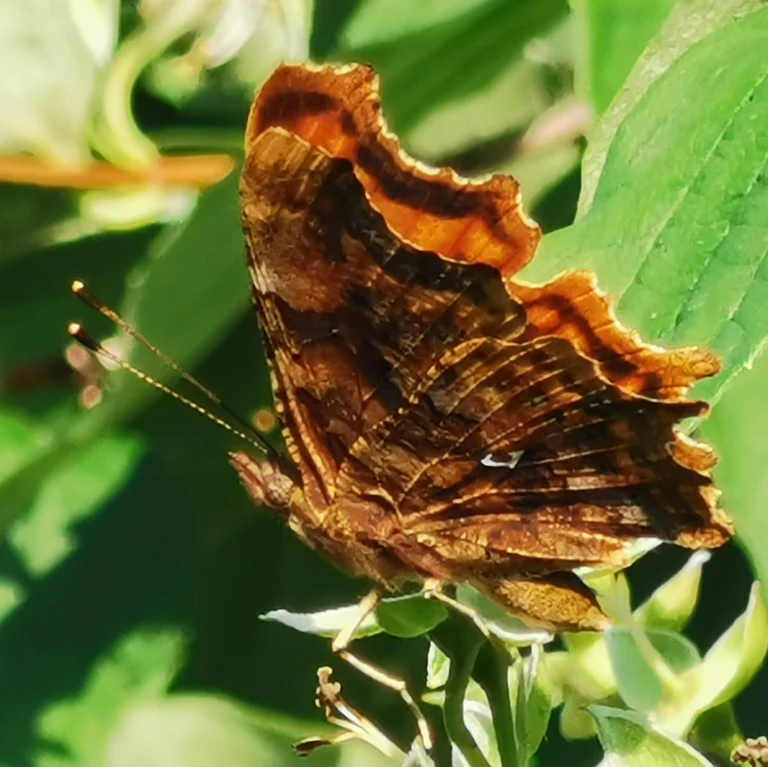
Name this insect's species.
Polygonia c-album
